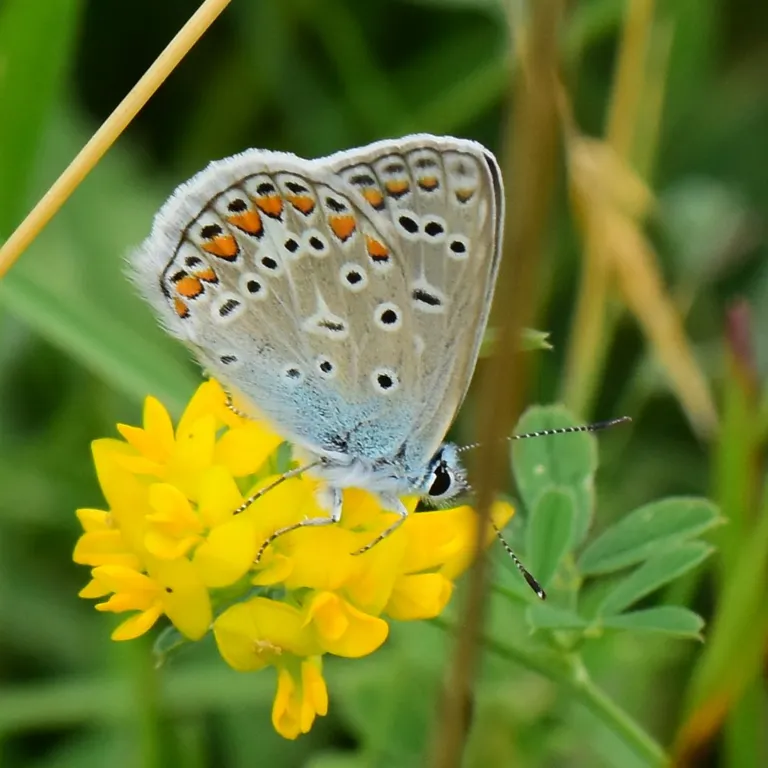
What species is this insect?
Polyommatus icarus
